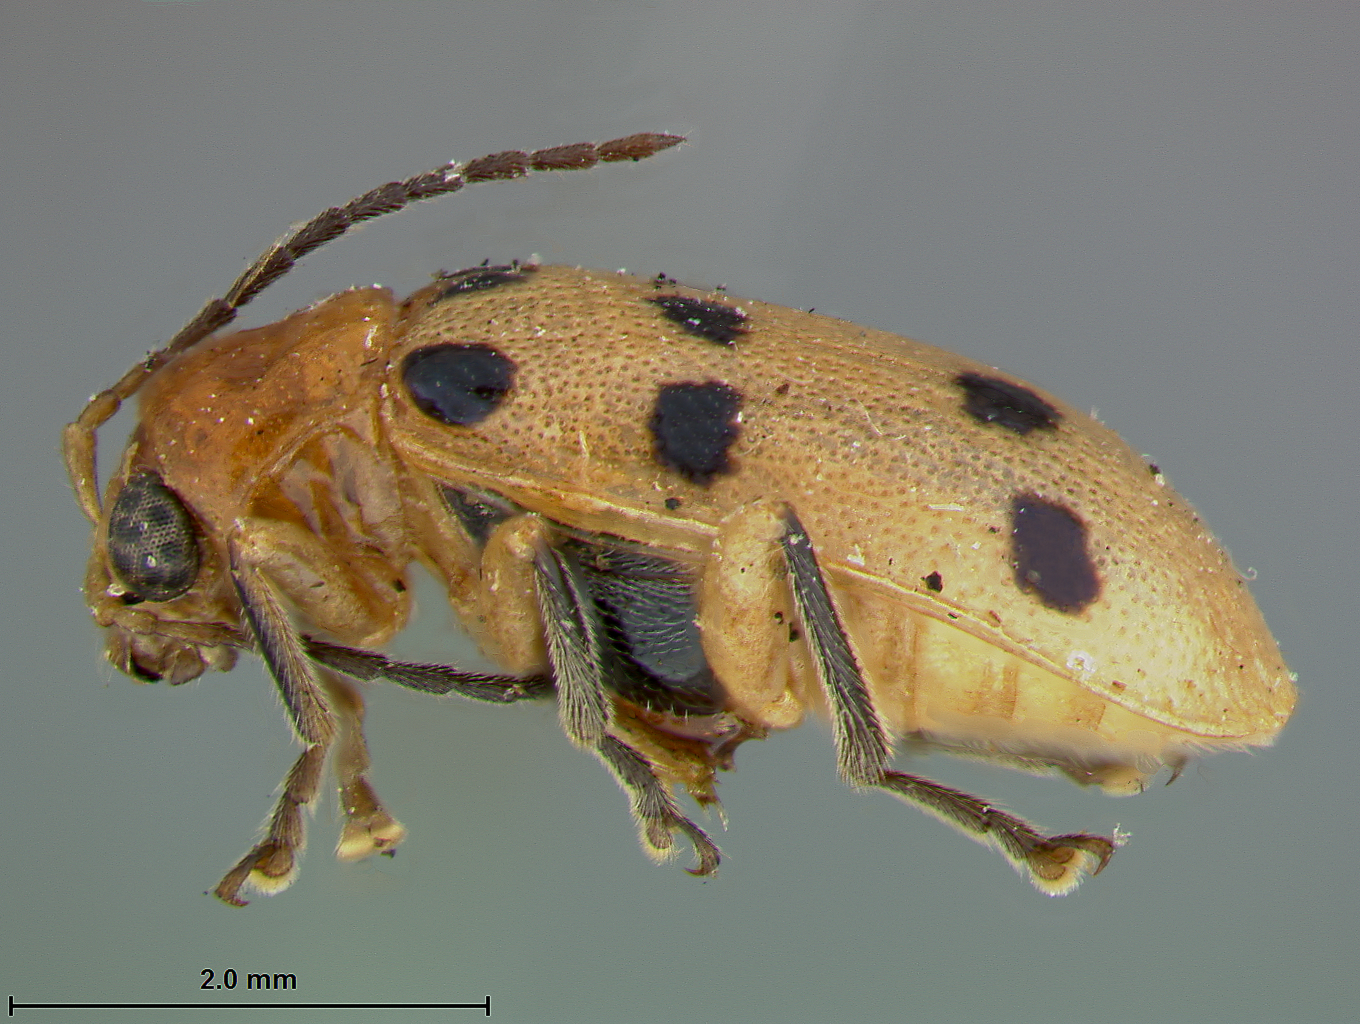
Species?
Neobrotica tampicensis
